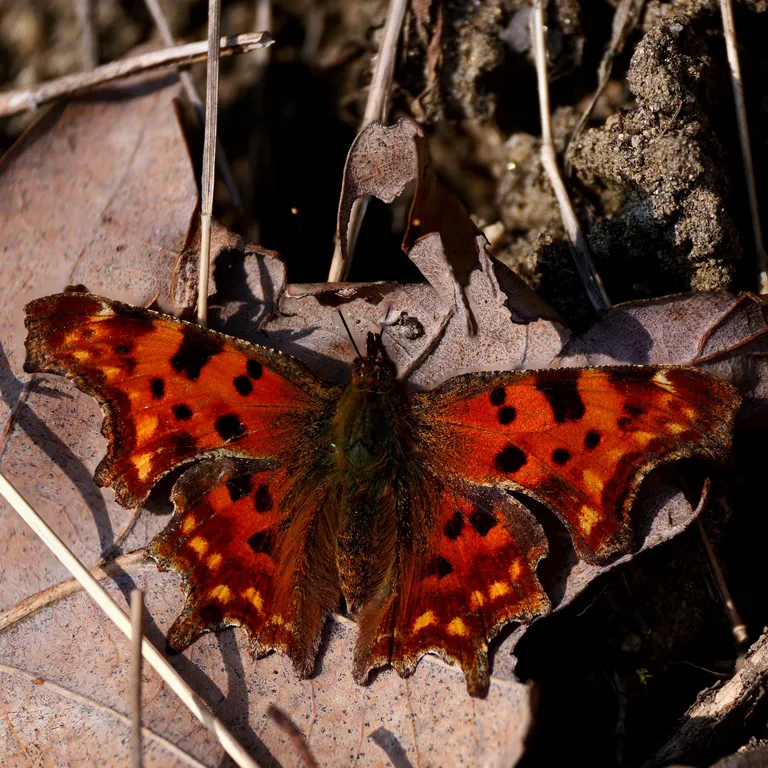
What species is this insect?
Polygonia c-album
